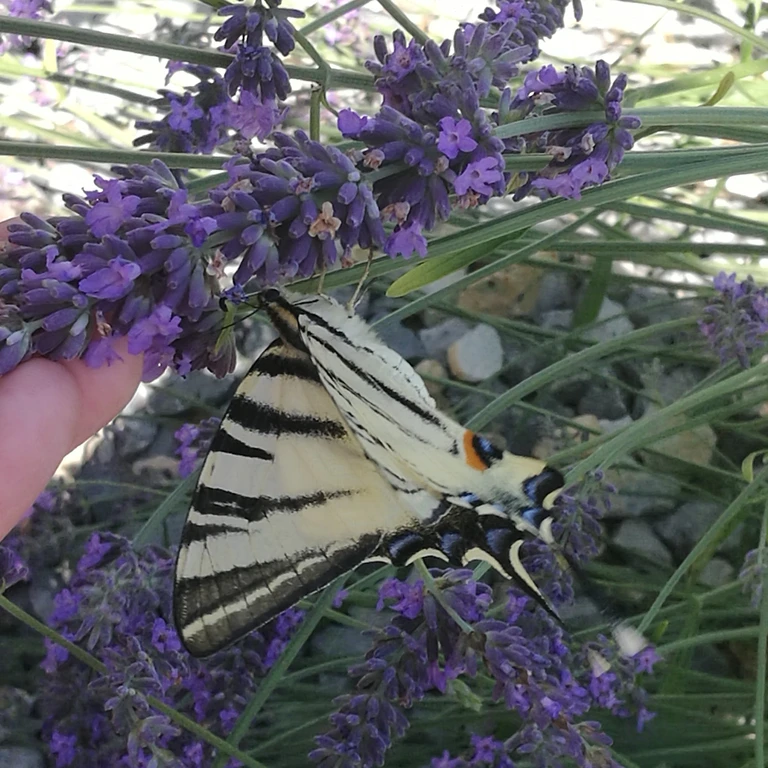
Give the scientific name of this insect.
Iphiclides podalirius
